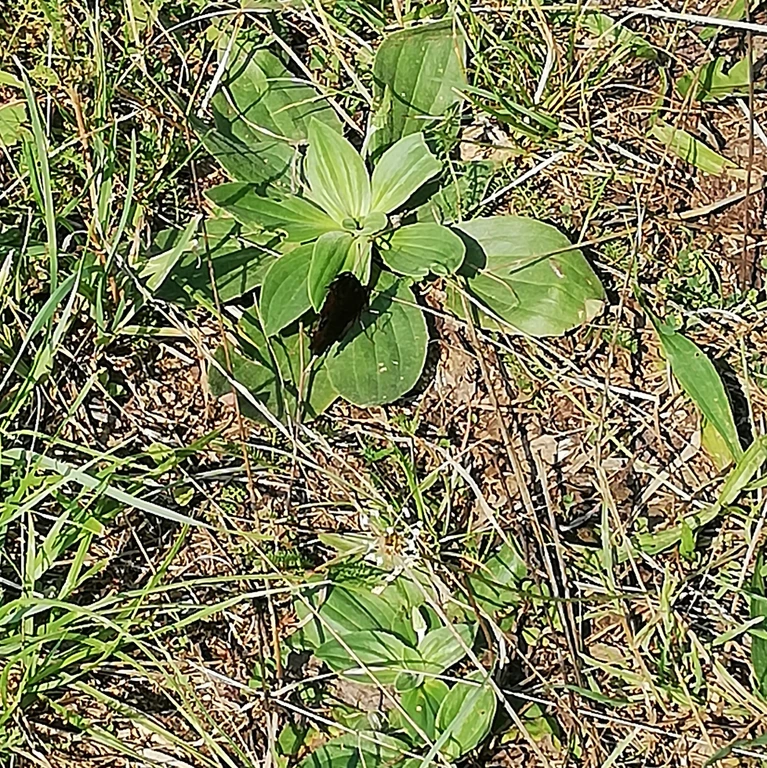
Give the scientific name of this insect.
Aglais io
